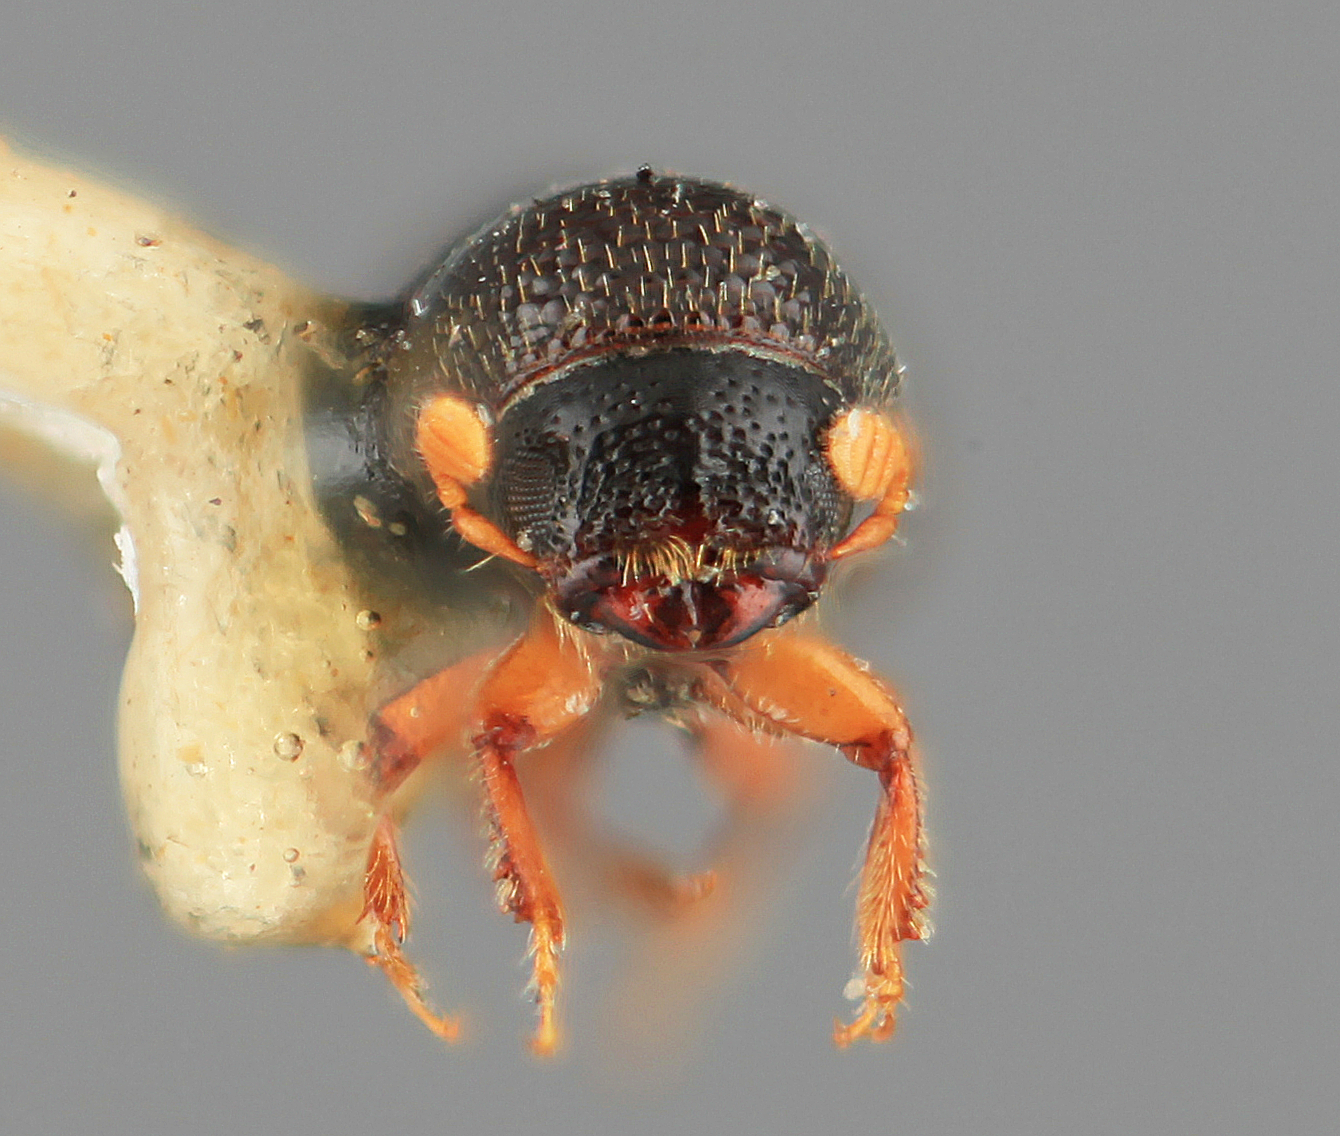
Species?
Pityophthorus degener
